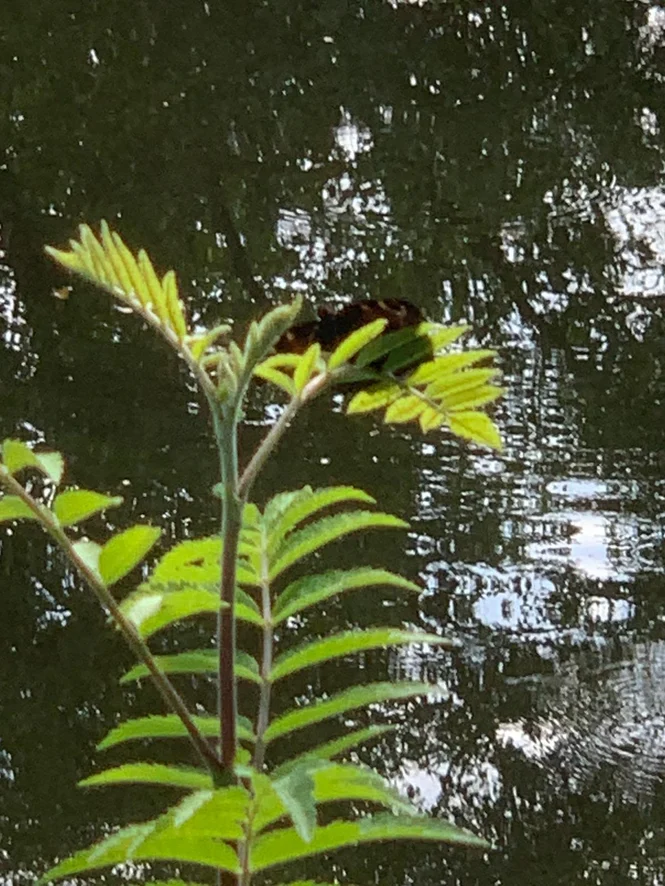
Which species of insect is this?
Aglais io
